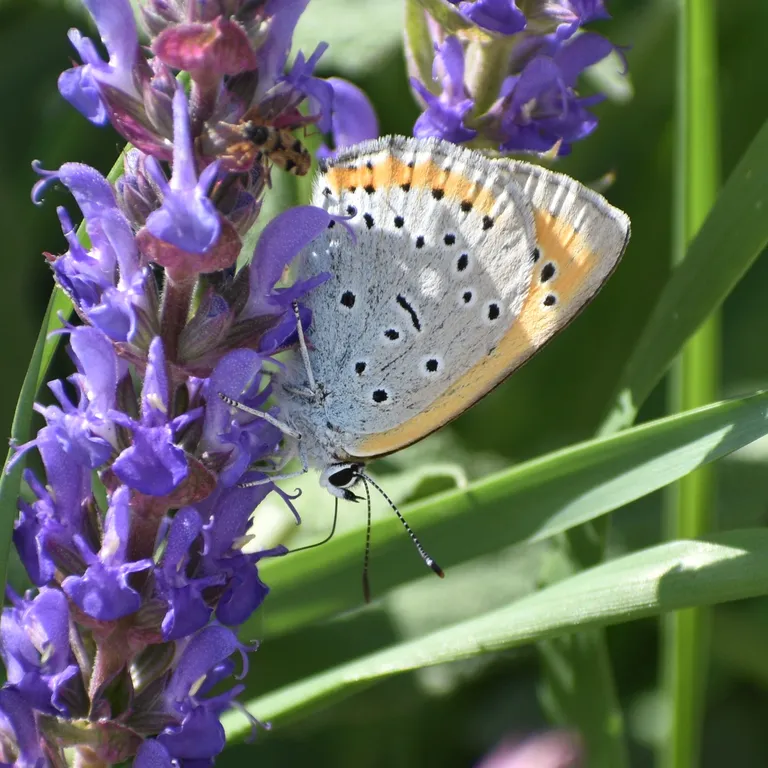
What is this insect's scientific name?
Lycaena dispar
